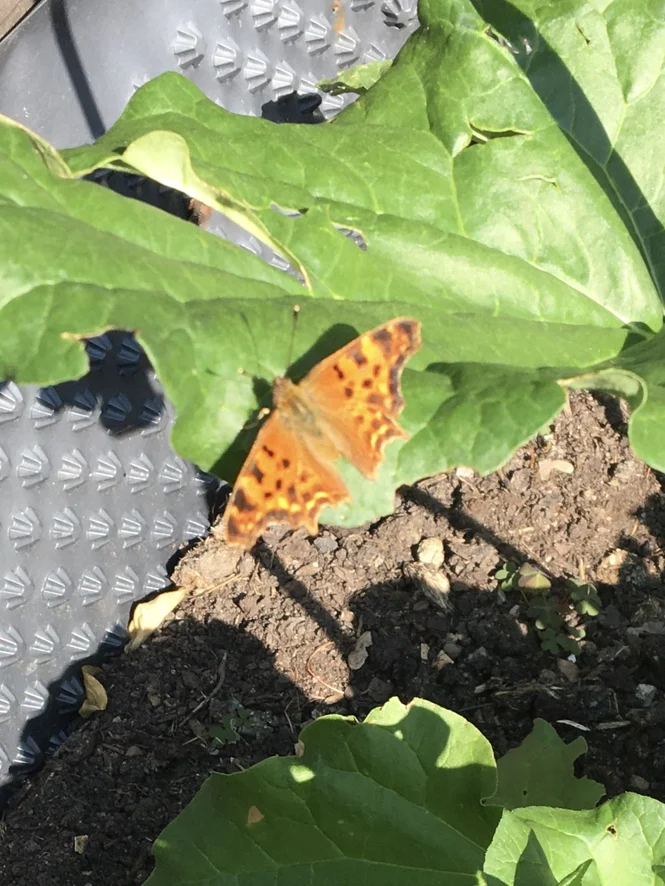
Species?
Polygonia c-album
